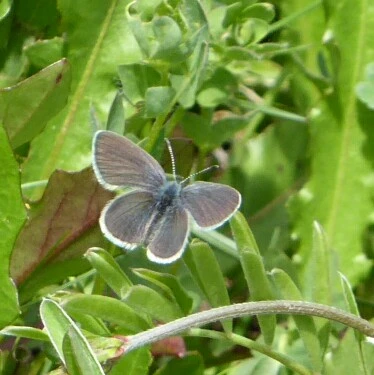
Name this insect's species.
Cupido minimus
